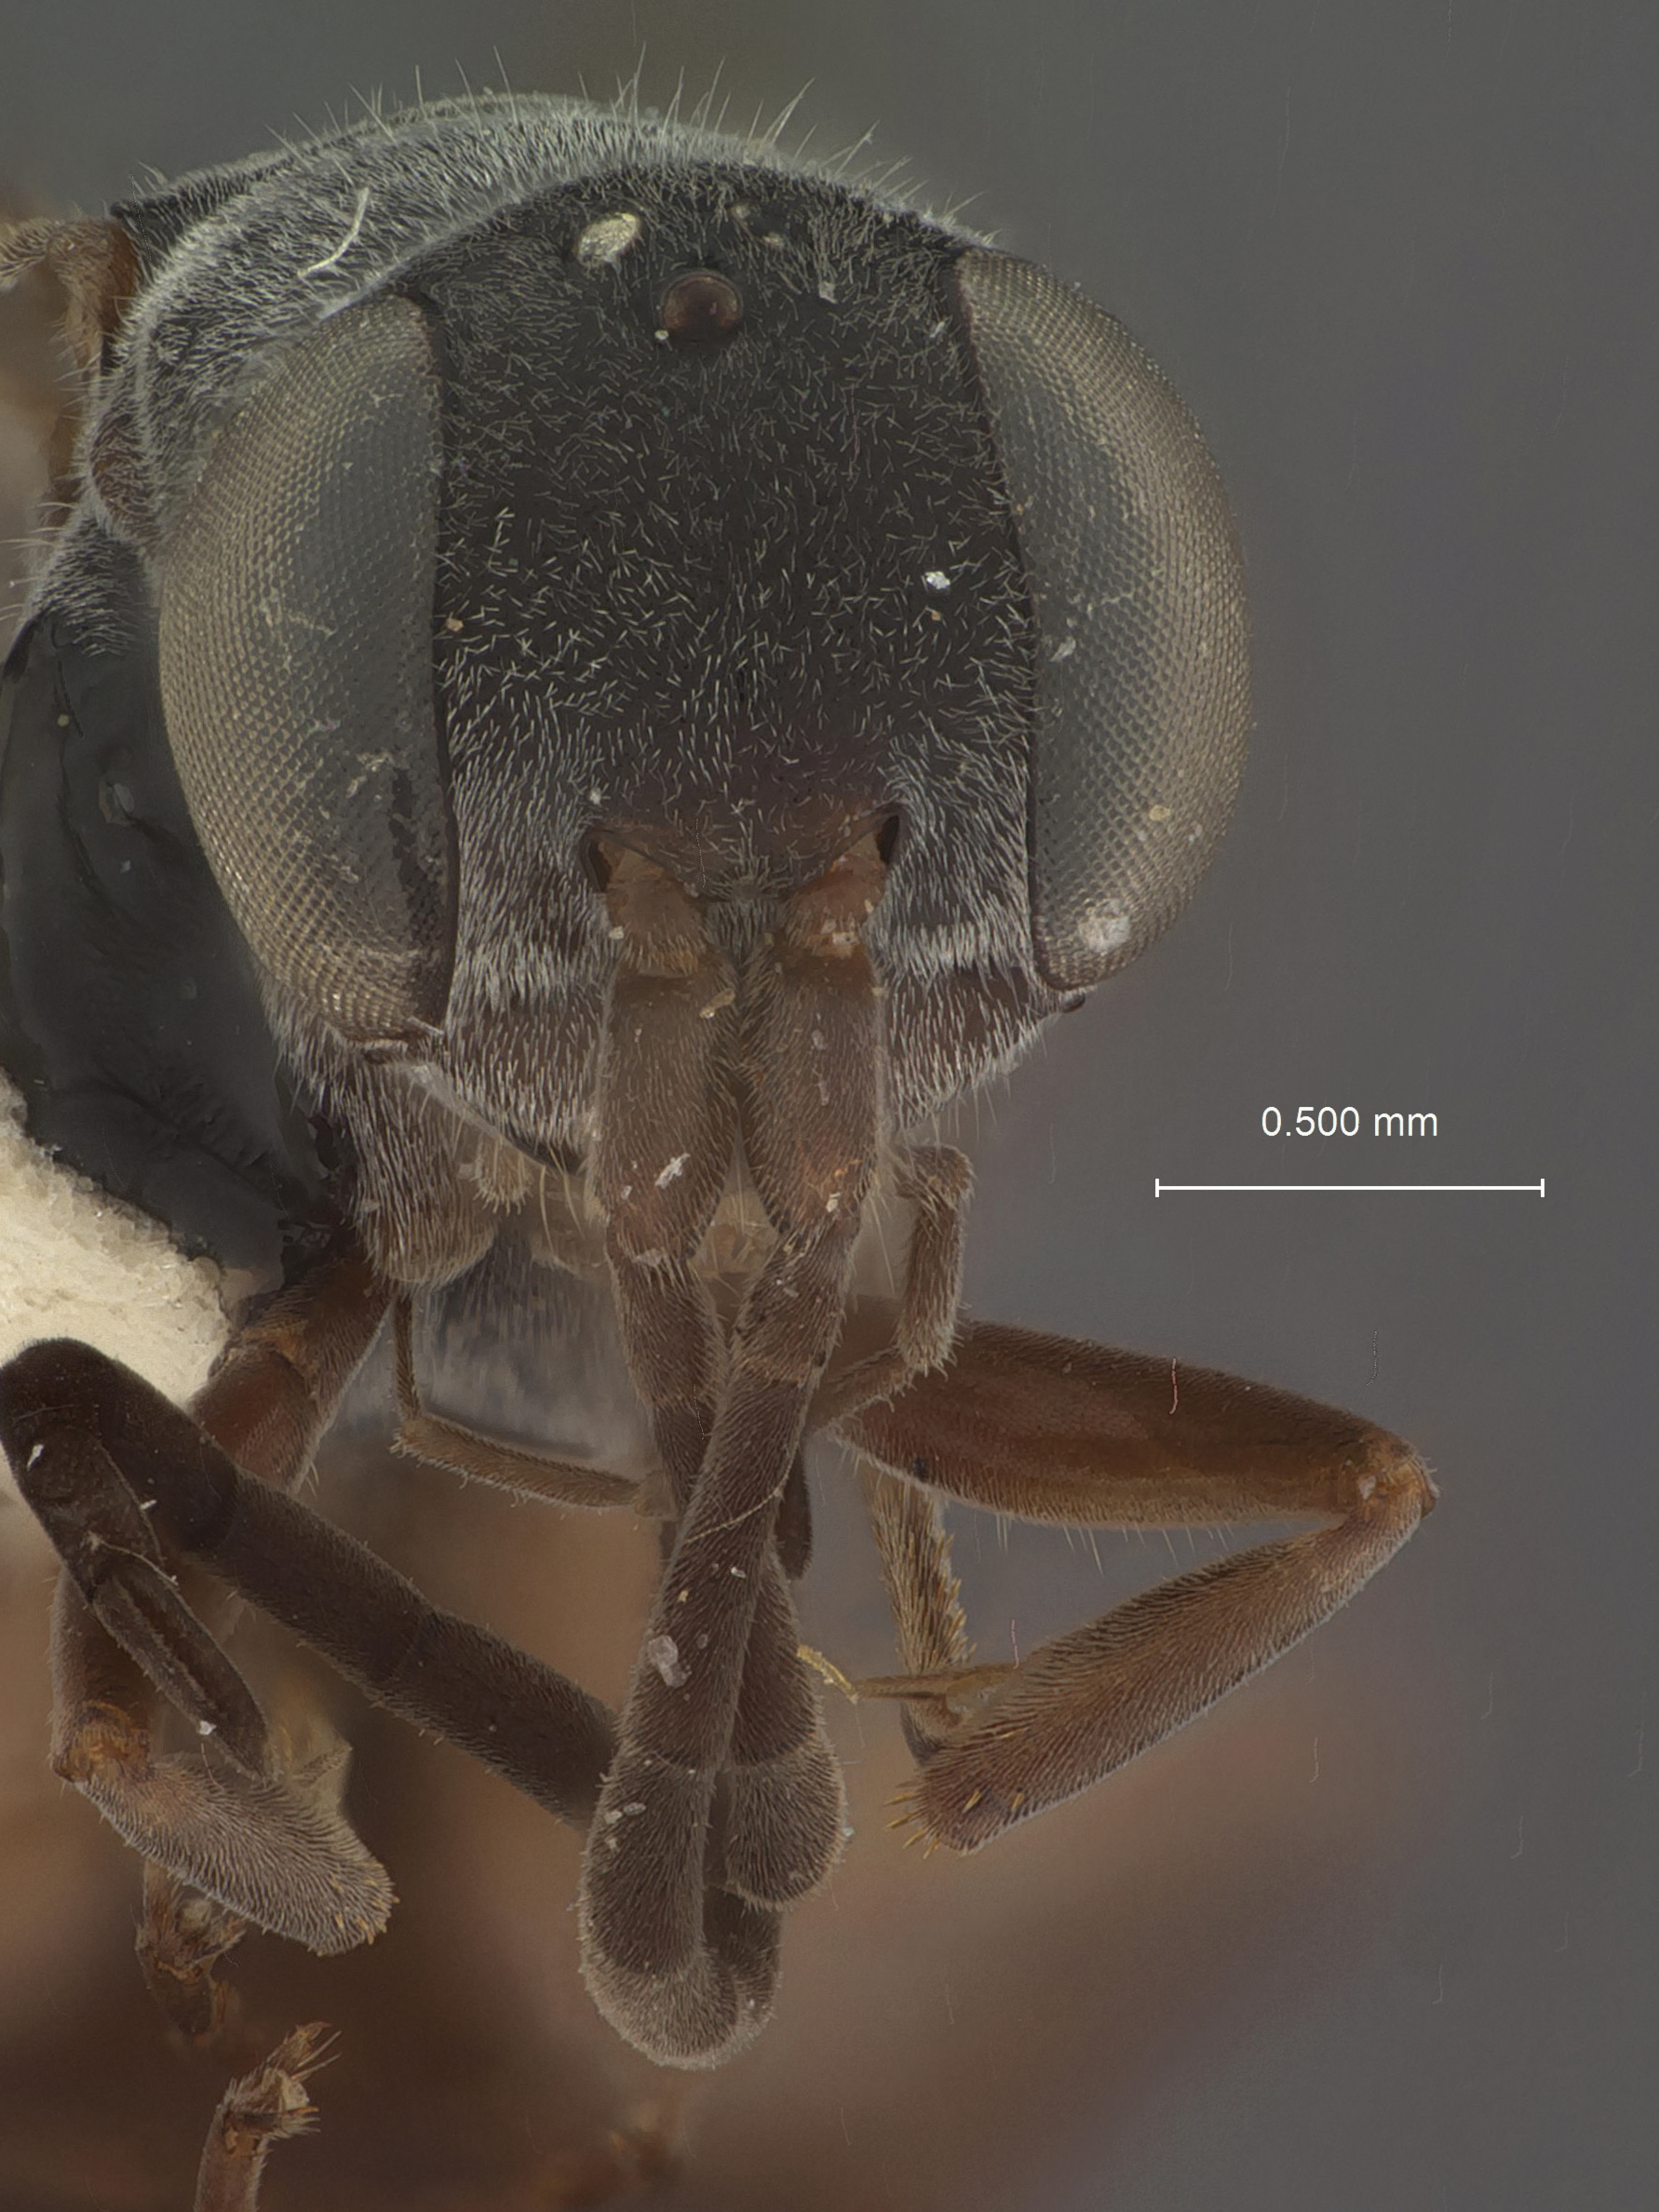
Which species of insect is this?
Pseudagenia imitator
